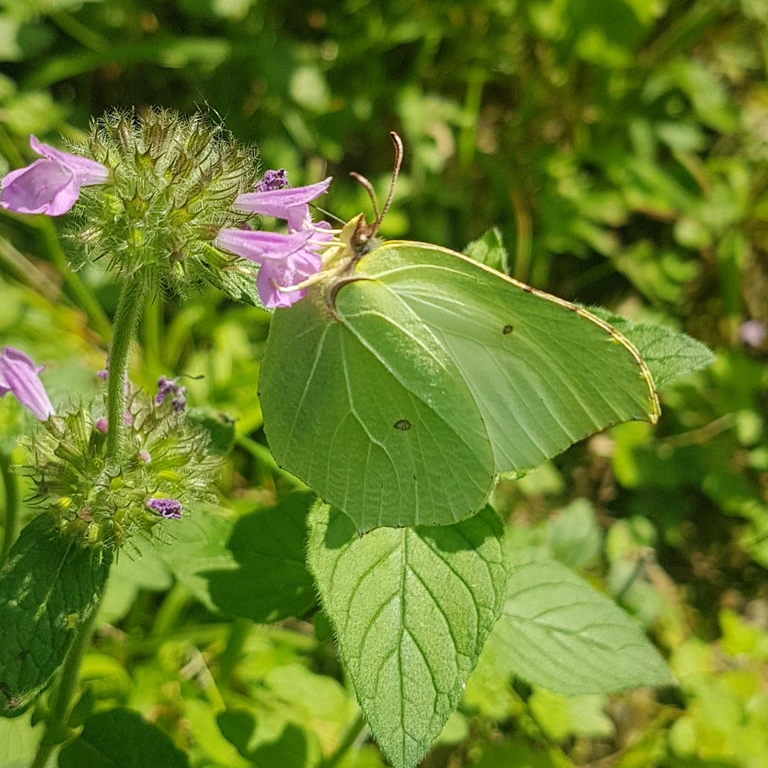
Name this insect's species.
Gonepteryx rhamni
